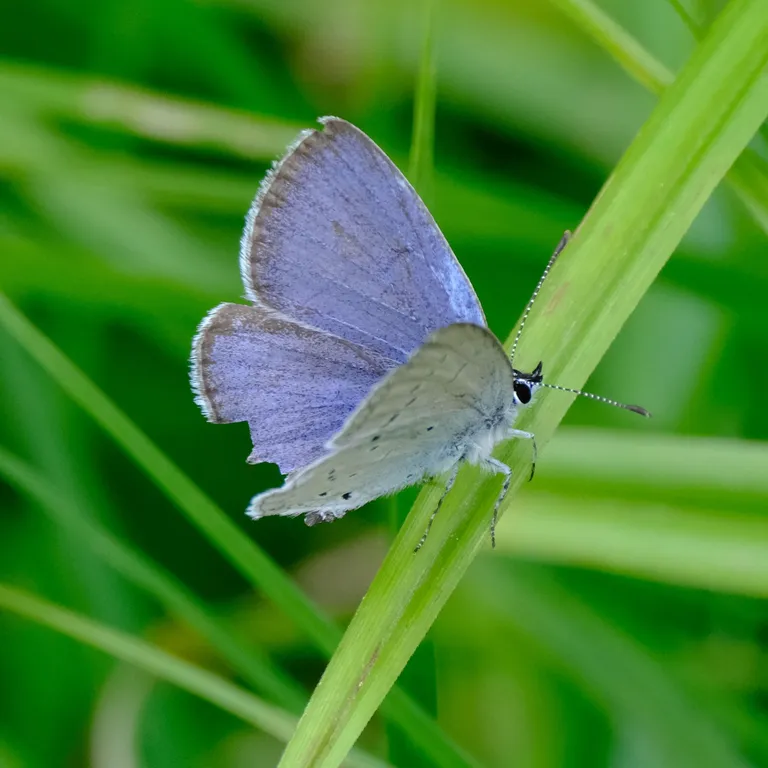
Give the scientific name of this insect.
Celastrina argiolus
